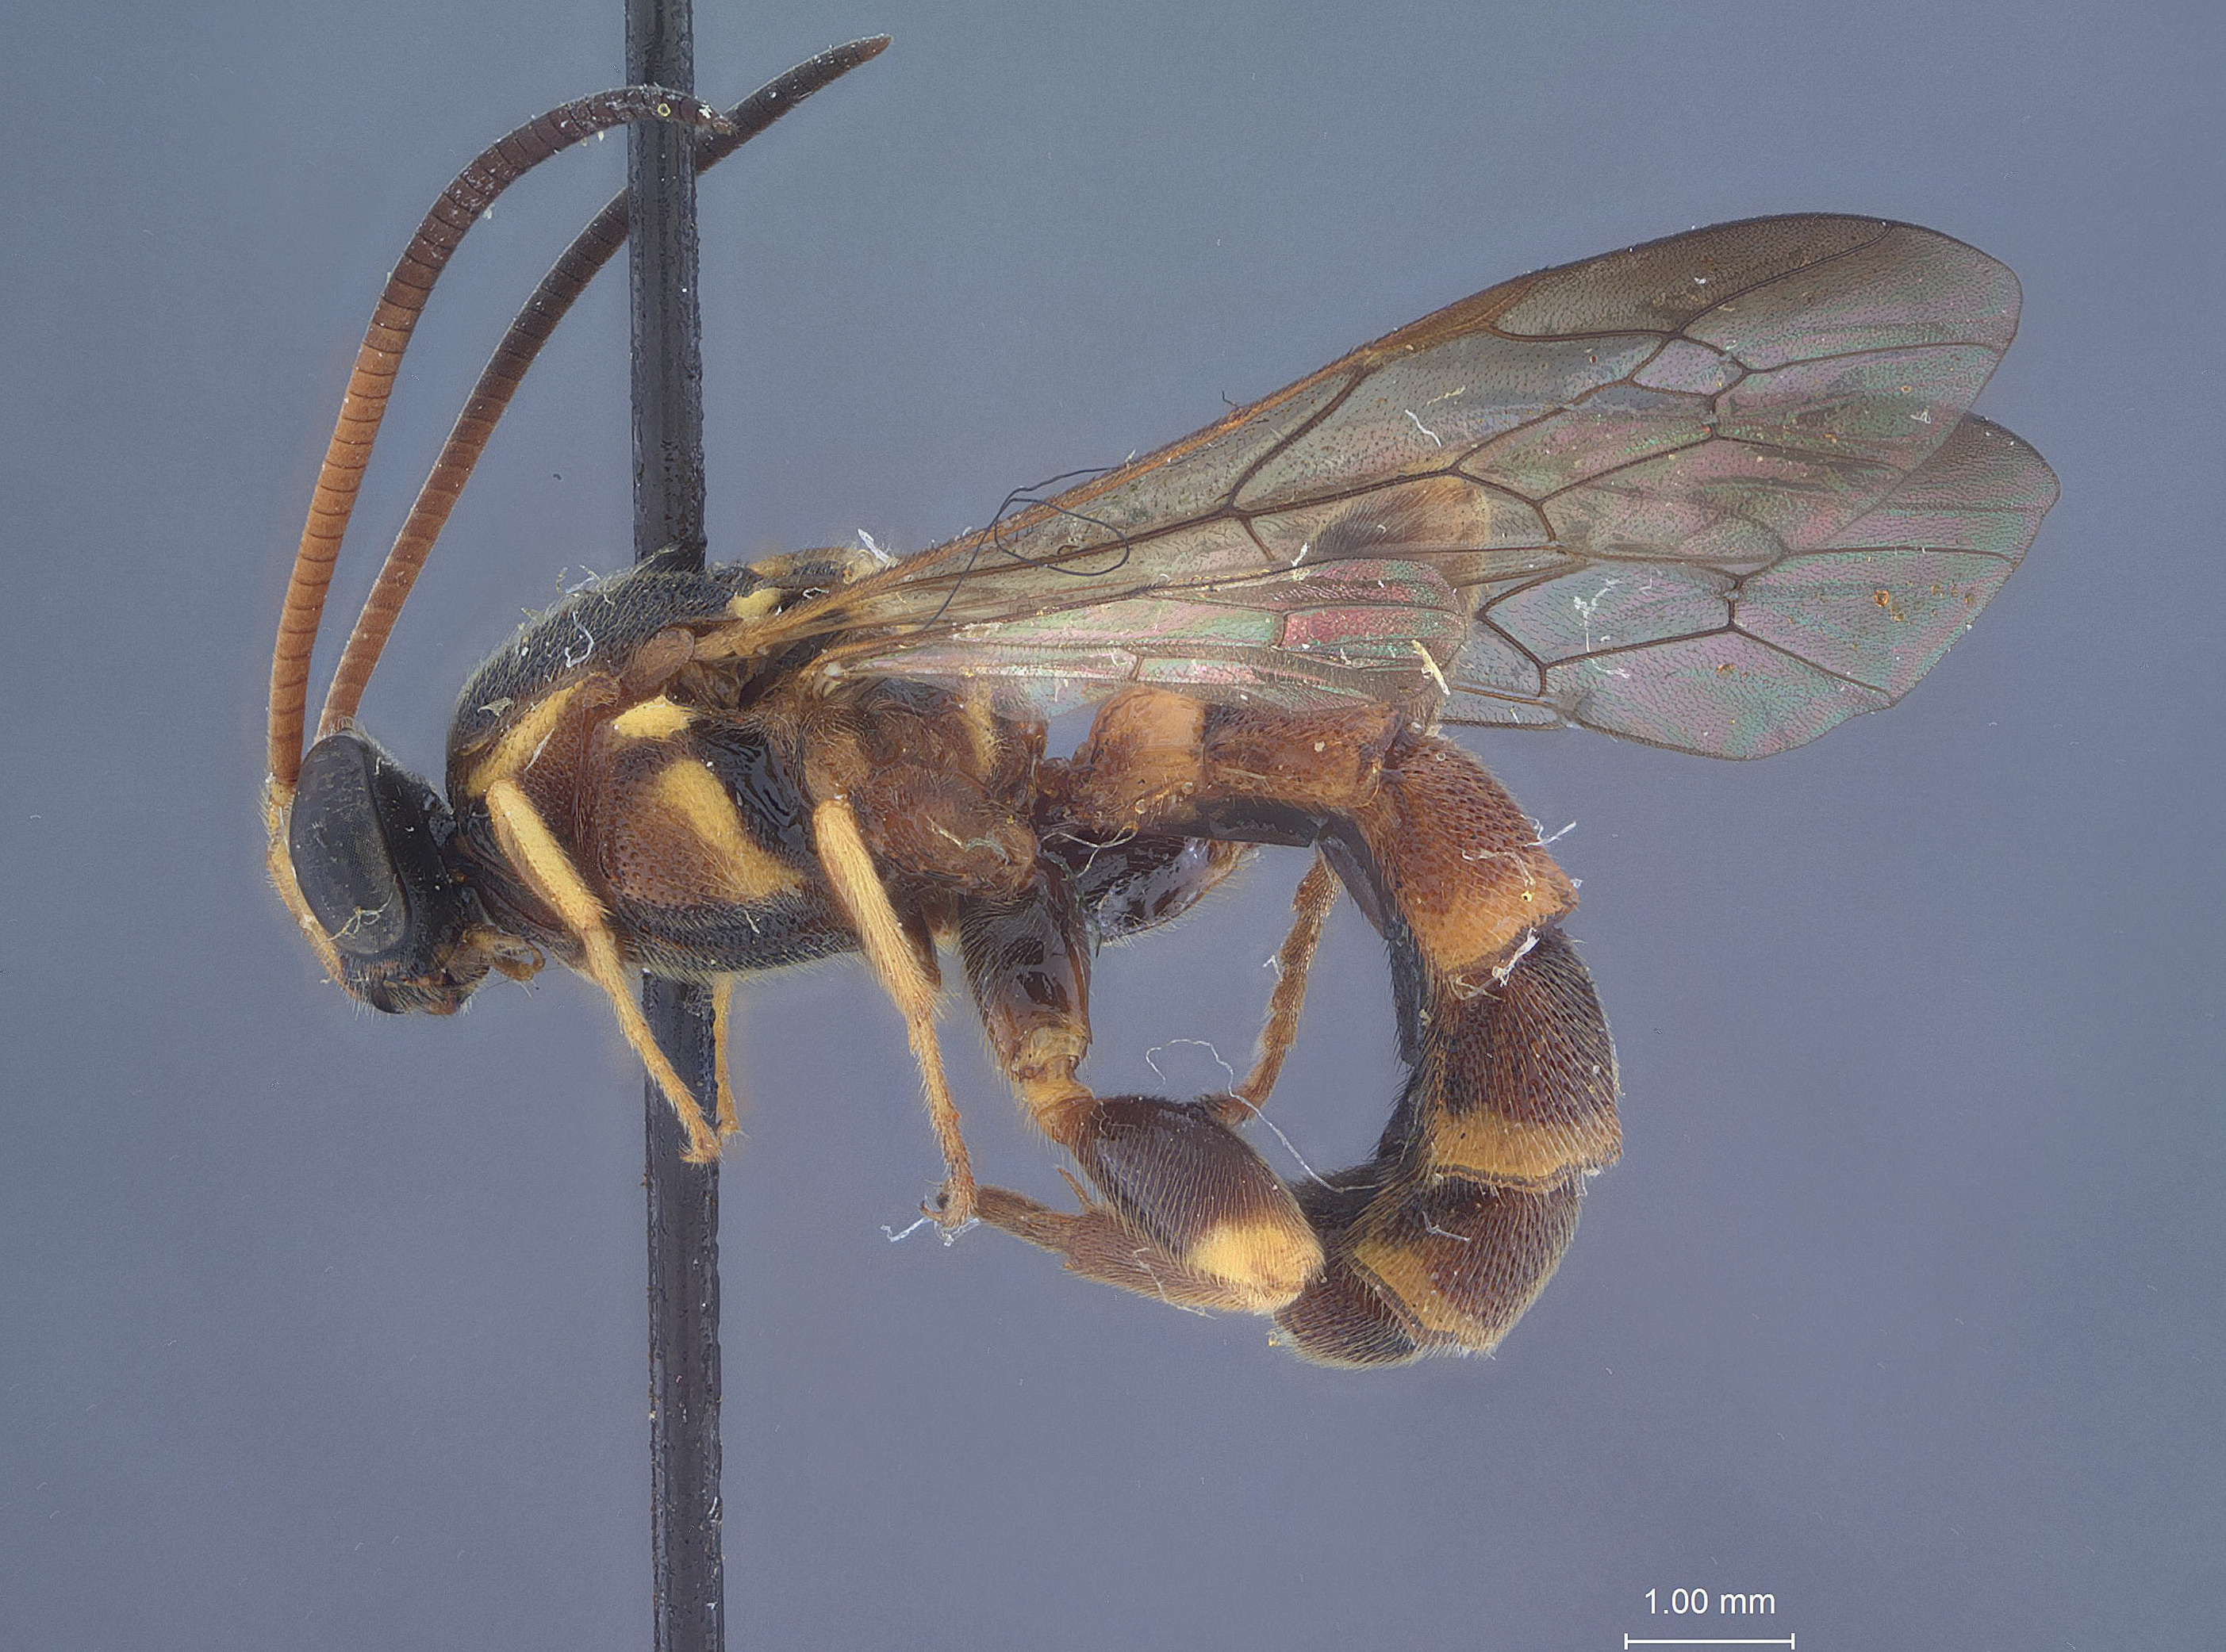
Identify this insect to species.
Metopius errantius
